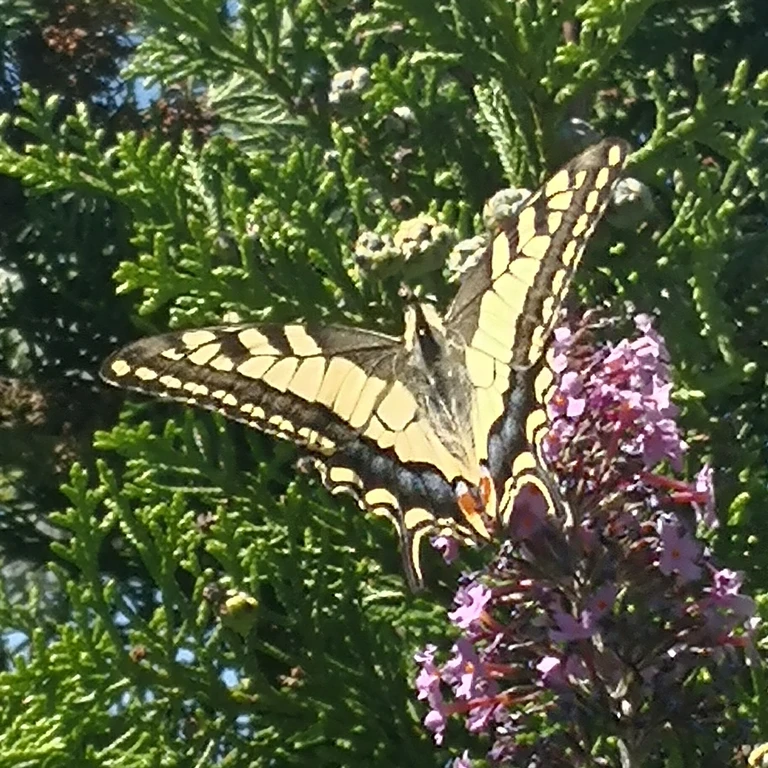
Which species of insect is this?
Papilio machaon
